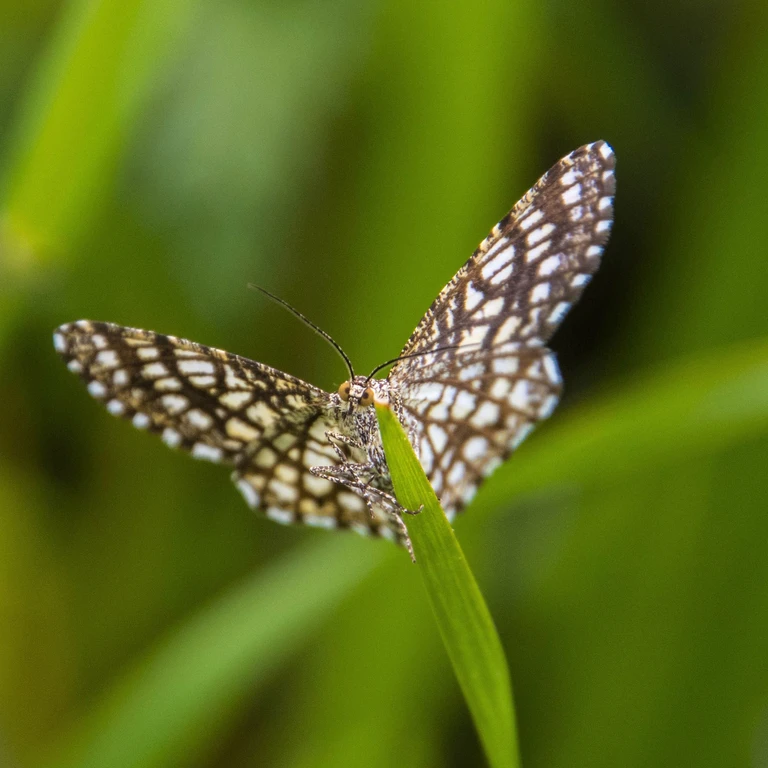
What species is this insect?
Chiasmia clathrata
